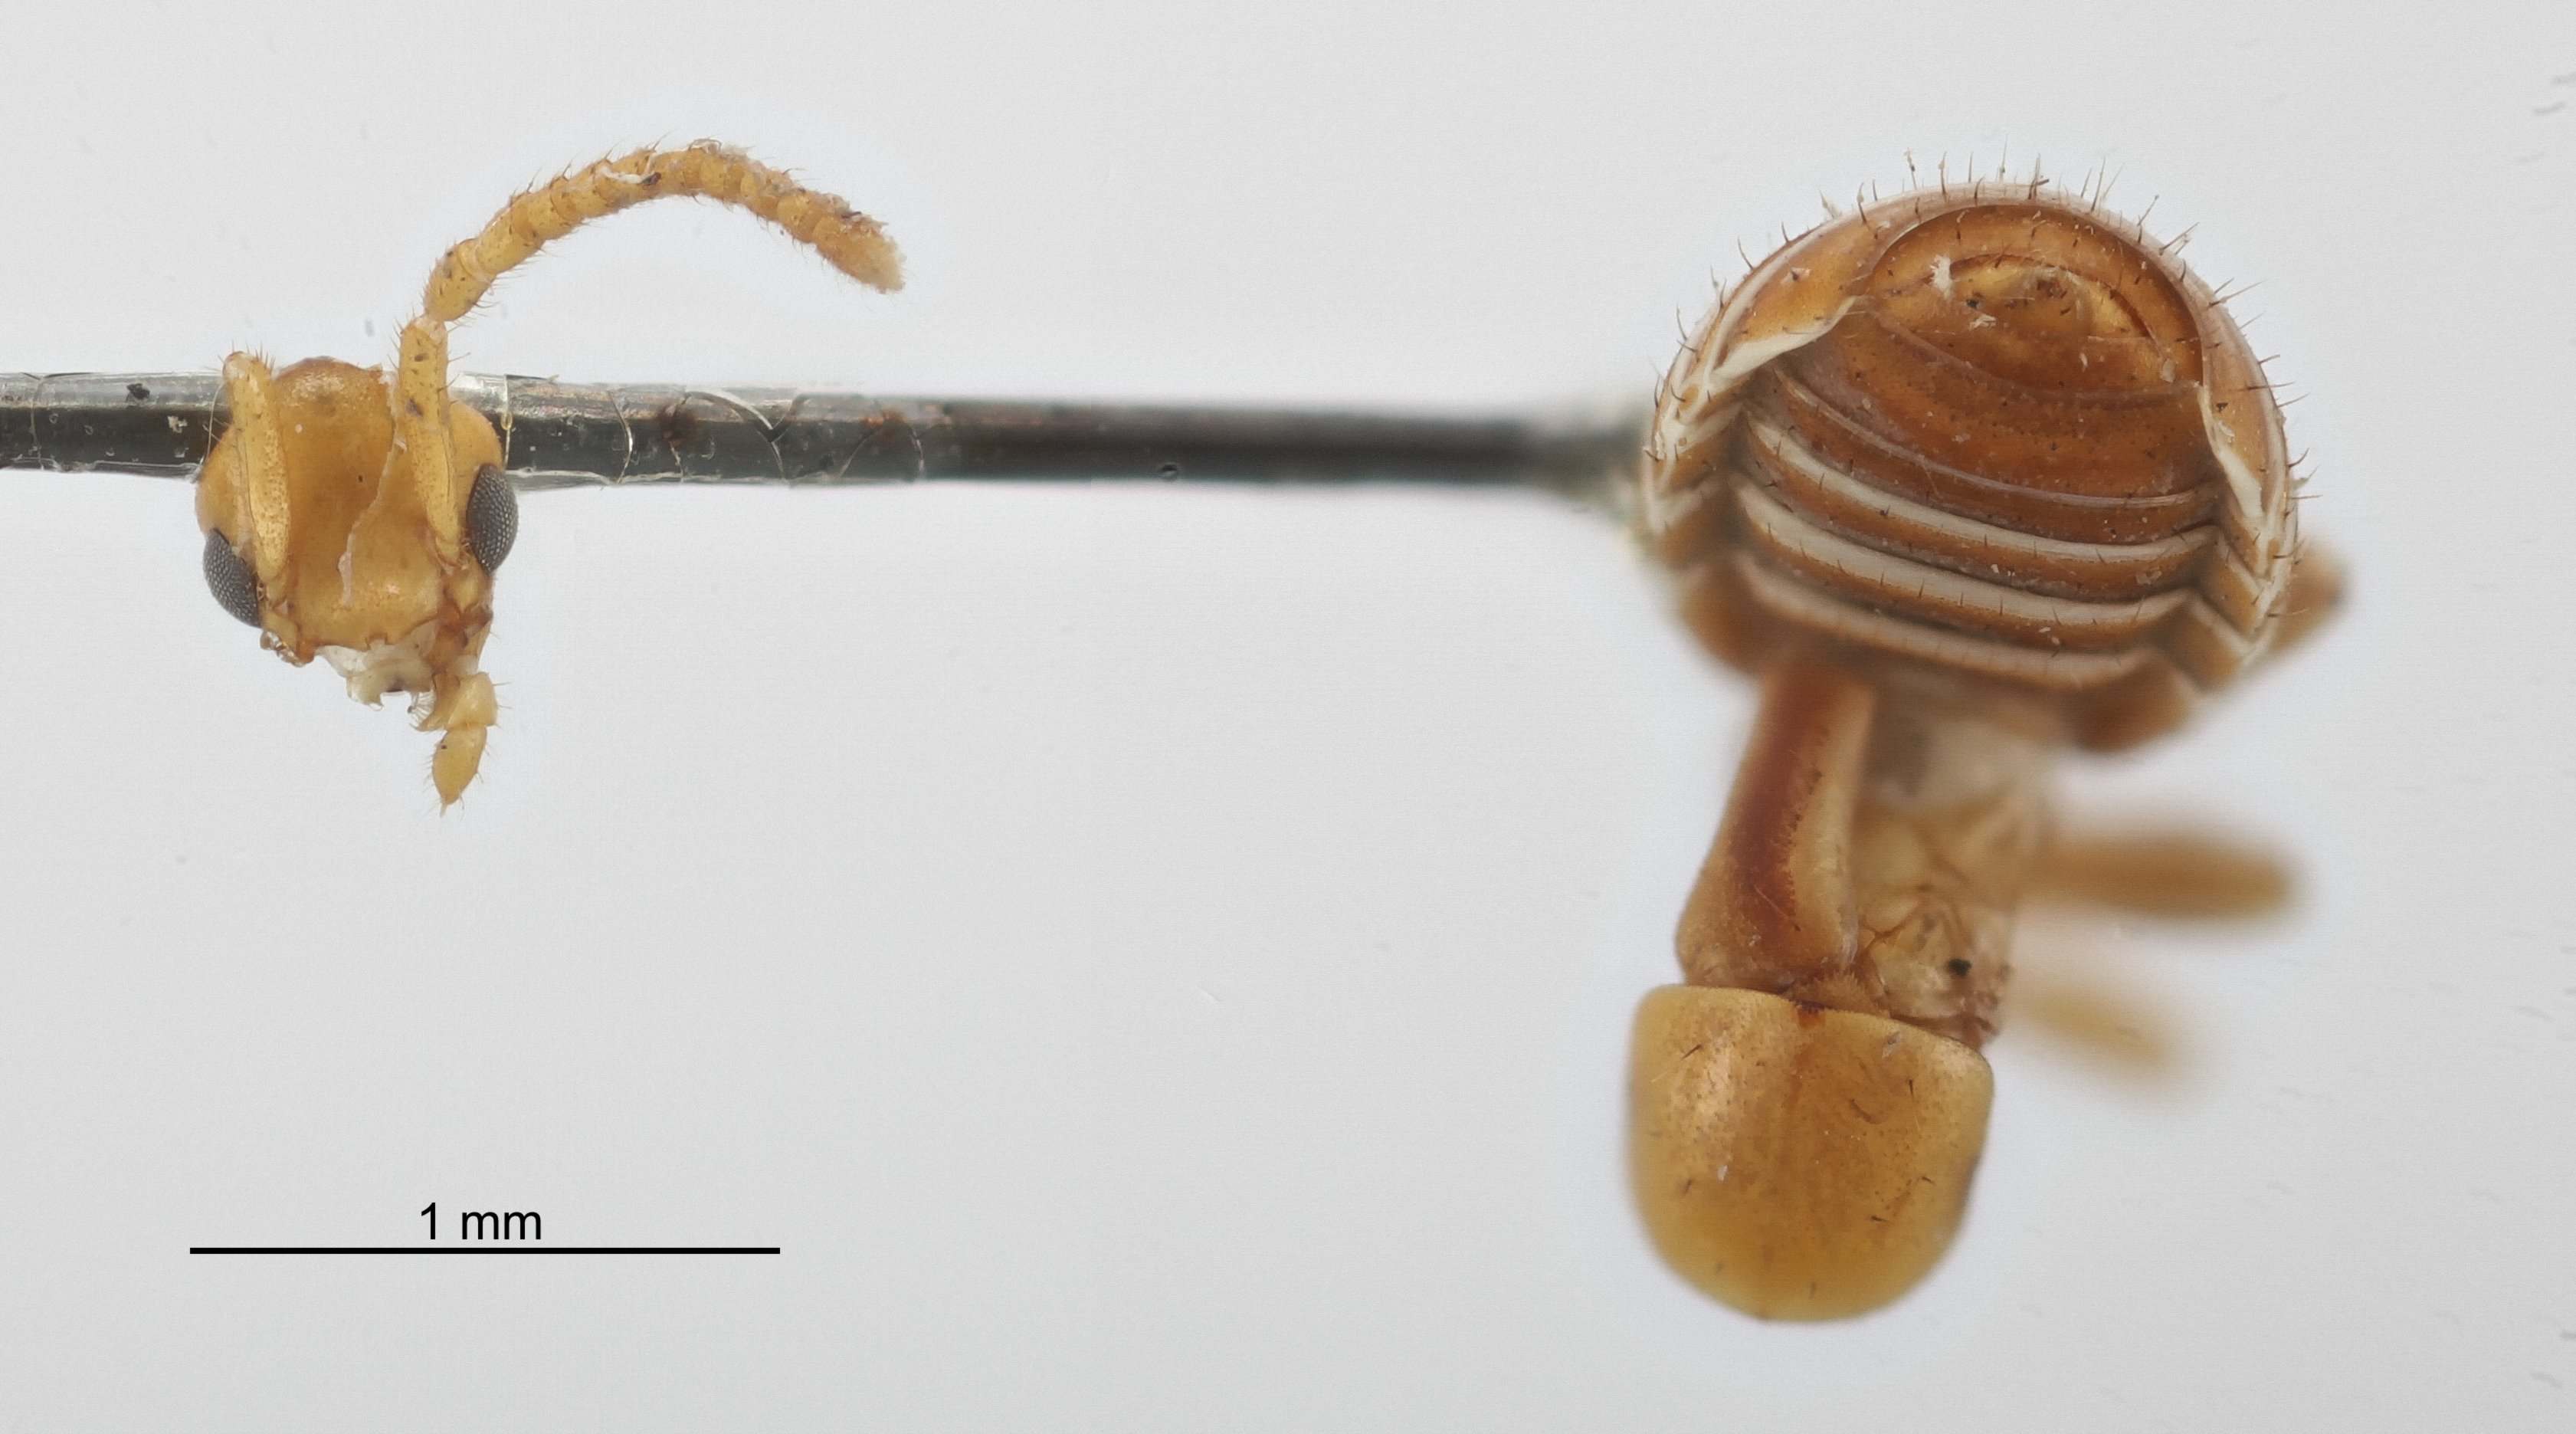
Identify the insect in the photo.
Termitogaster simopelta
